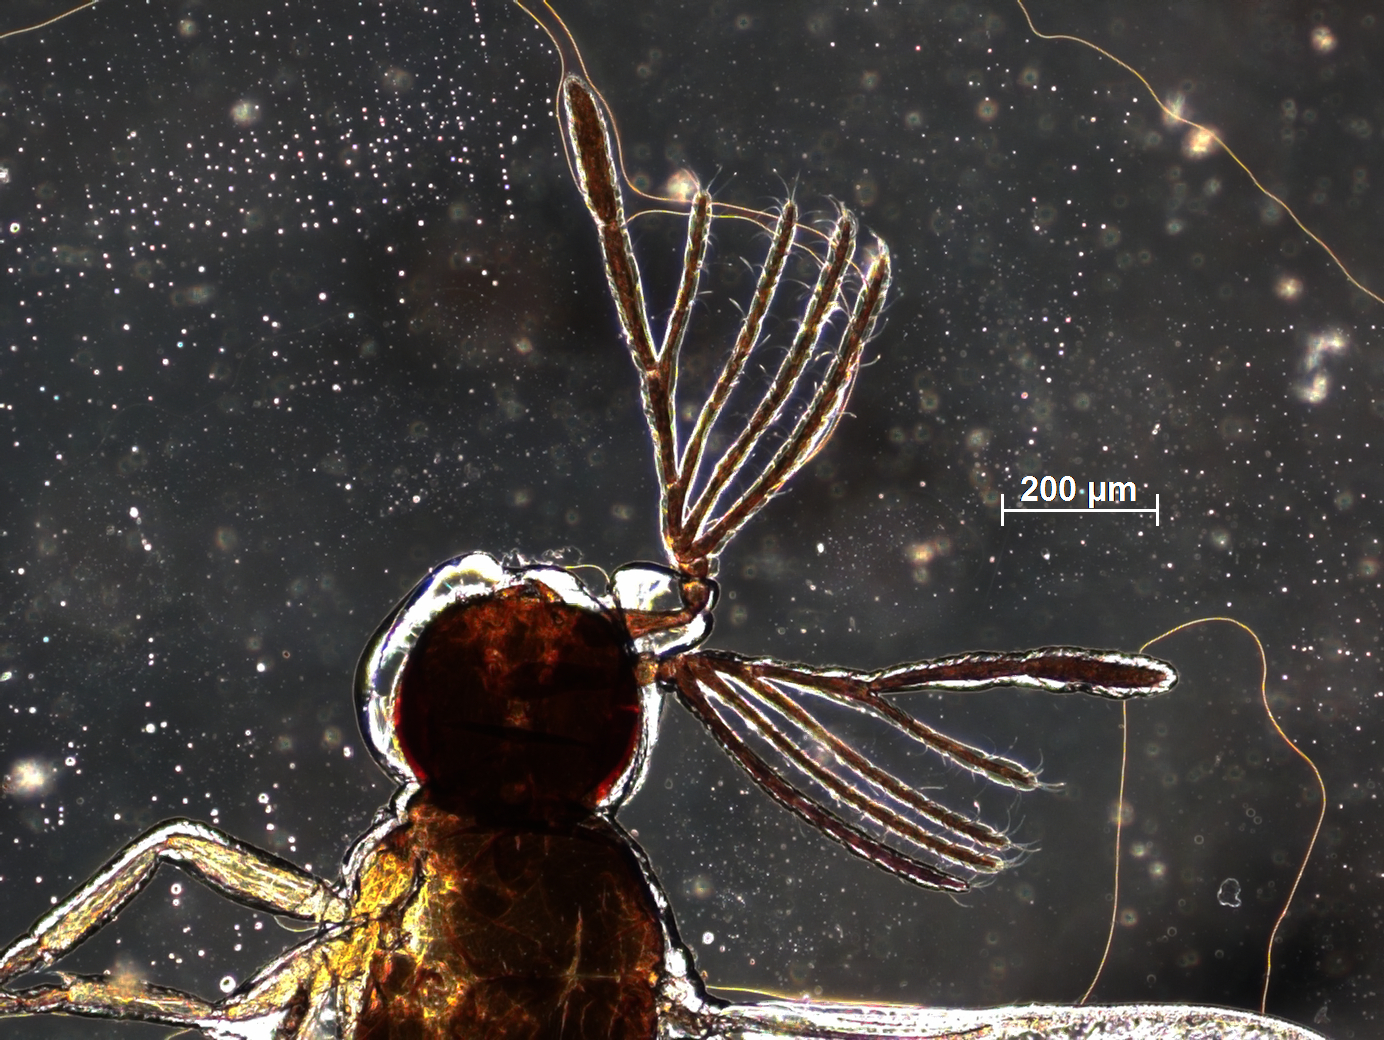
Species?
Diversicornia panchgania
